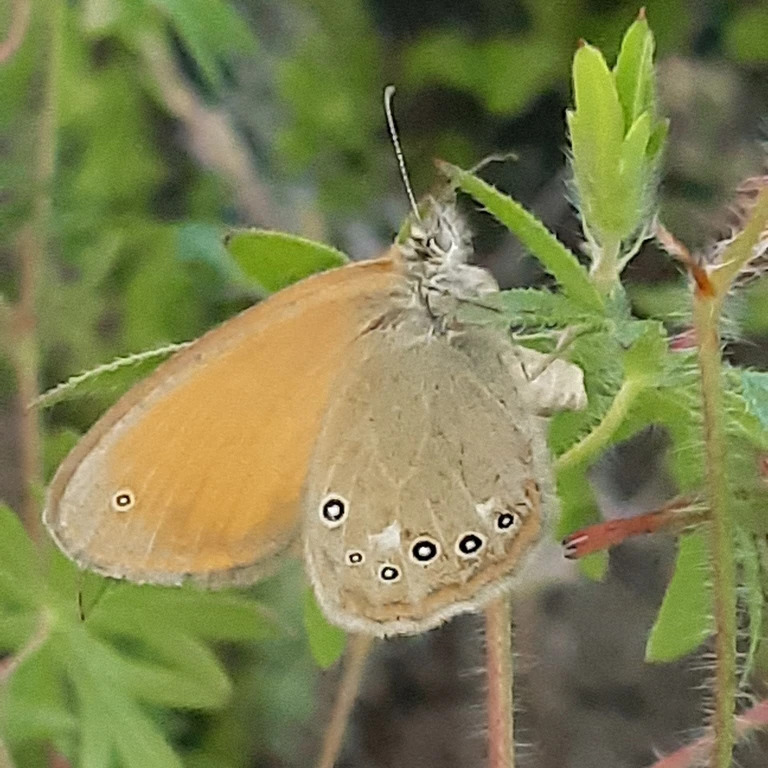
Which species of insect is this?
Coenonympha glycerion (also Coenonympha iphis)
